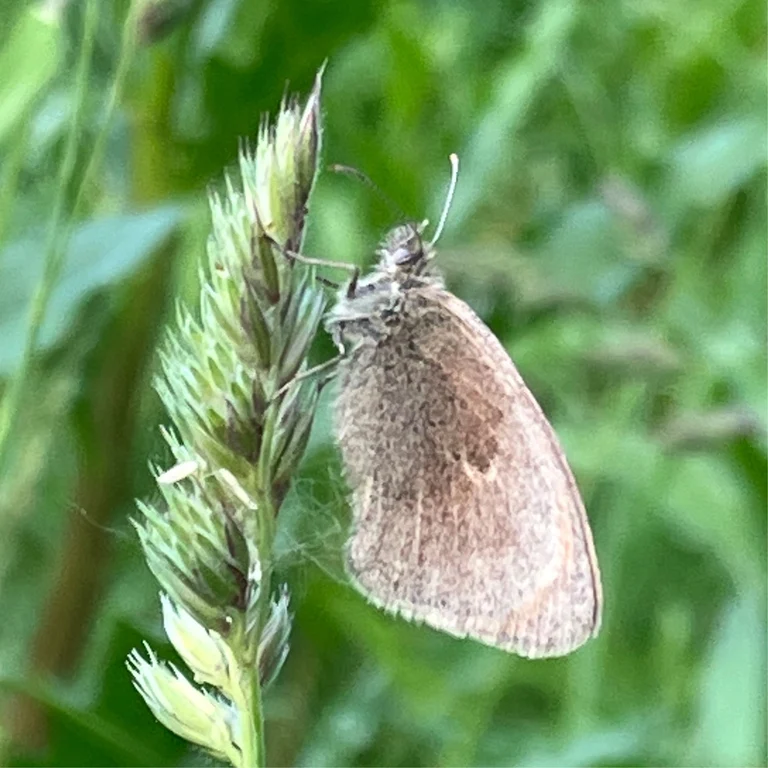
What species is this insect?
Coenonympha pamphilus
